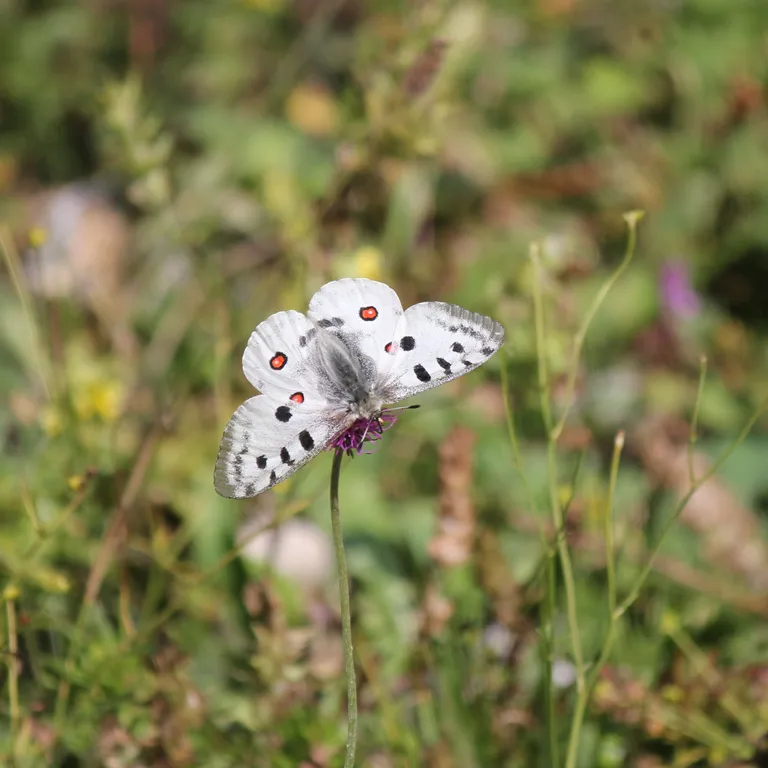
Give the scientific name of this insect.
Parnassius apollo
